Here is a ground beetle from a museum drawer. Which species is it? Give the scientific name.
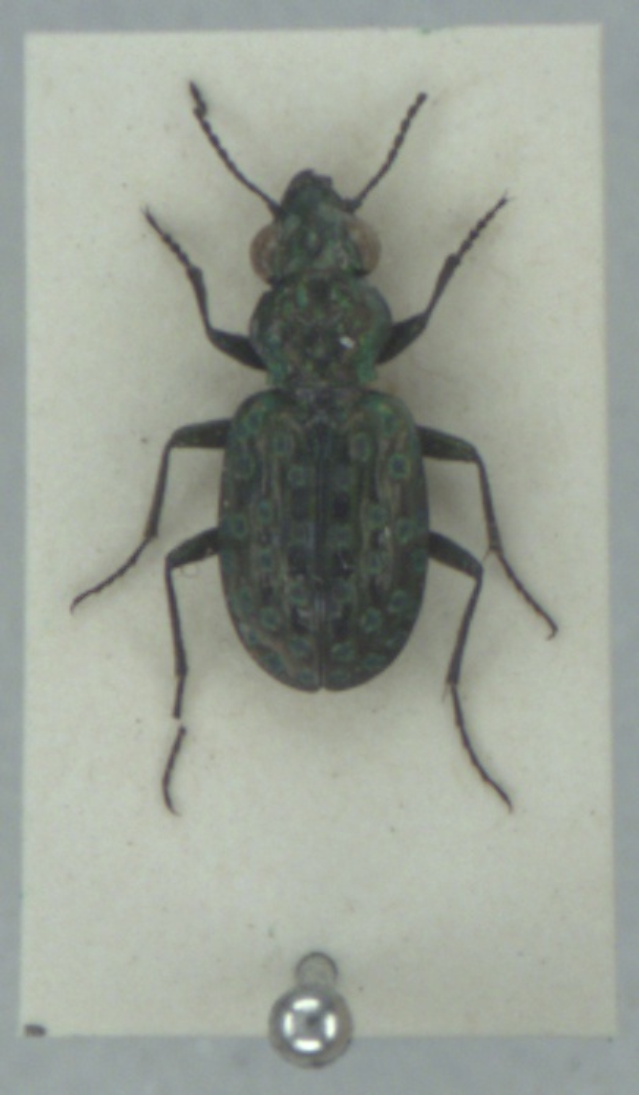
Elaphrus uliginosus
